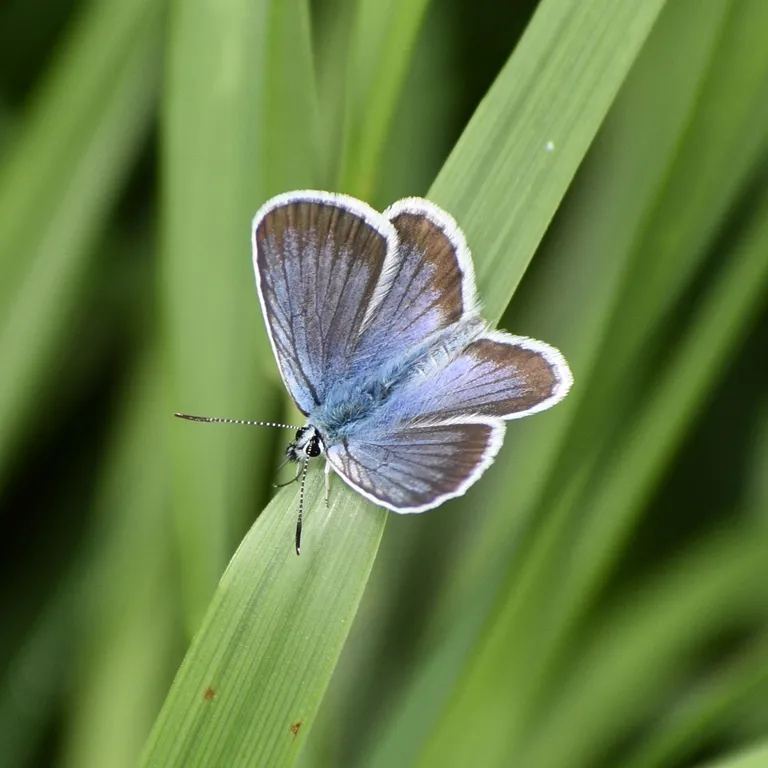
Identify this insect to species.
Plebejus argus
